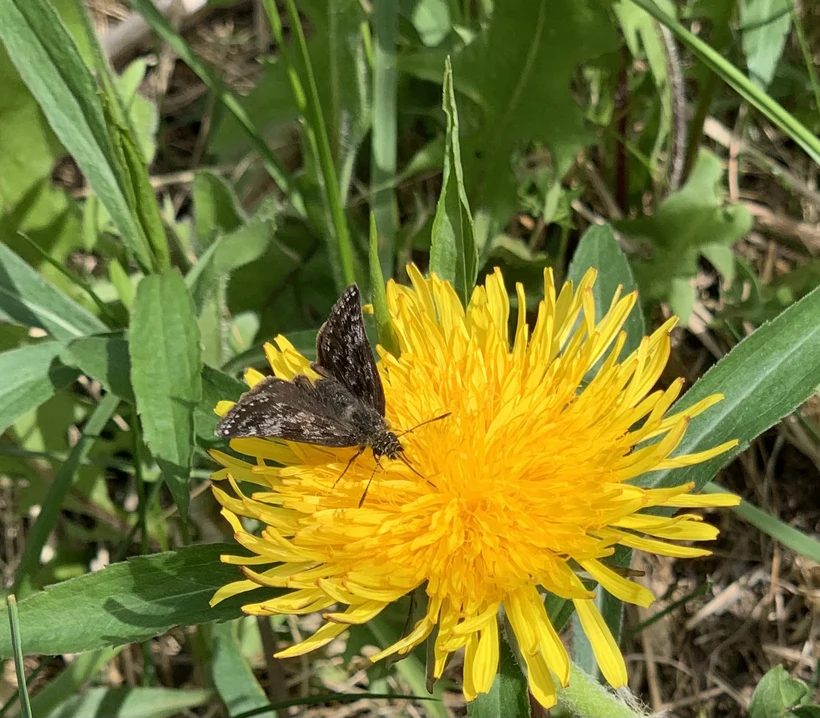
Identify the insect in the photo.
Erynnis tages
